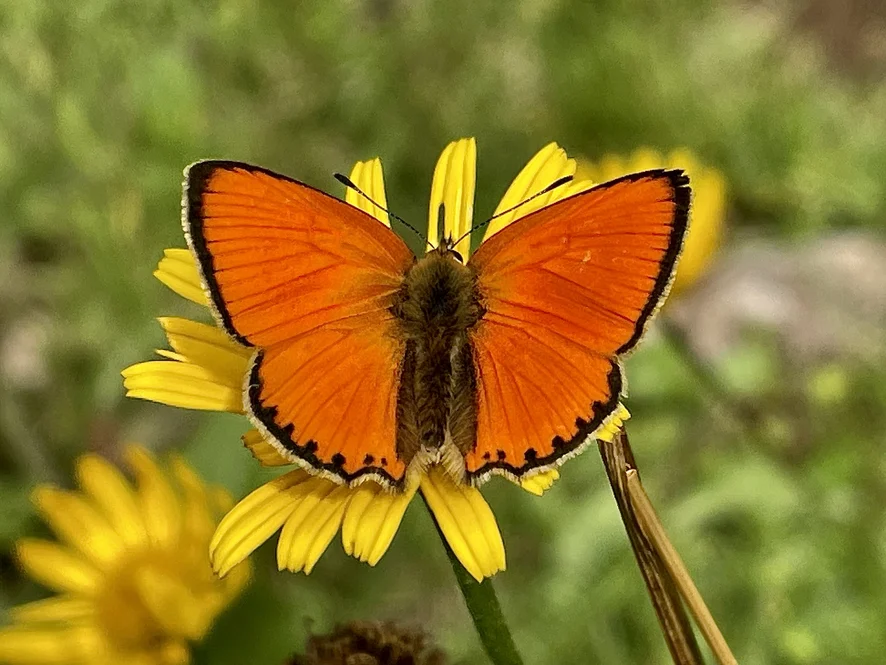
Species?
Lycaena virgaureae
